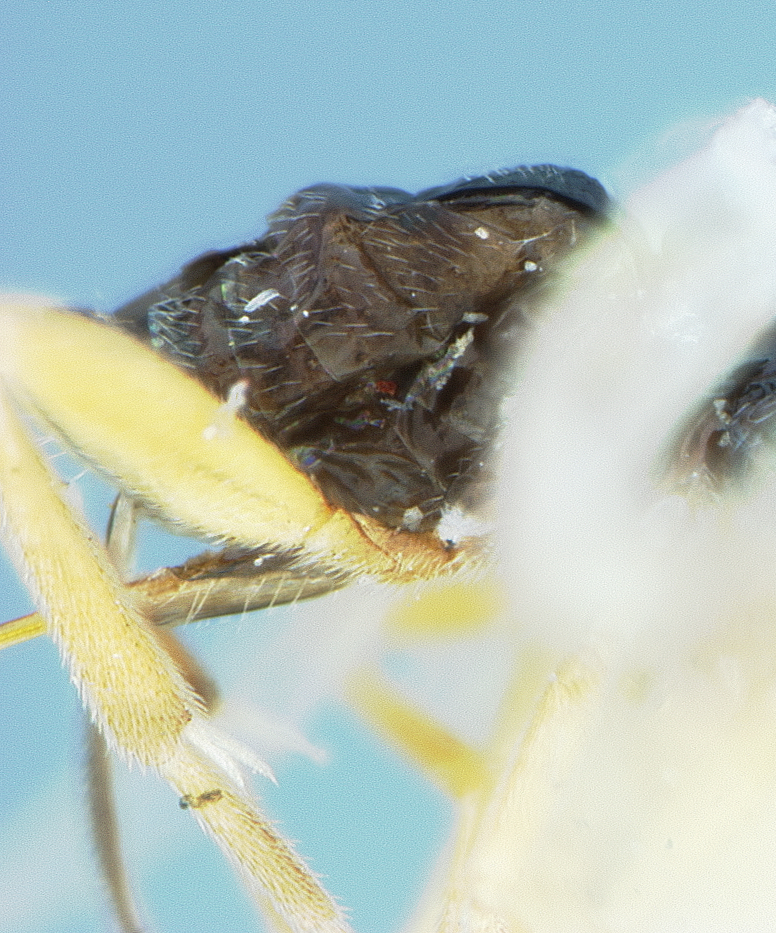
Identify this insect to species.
Urogaster stantoni
